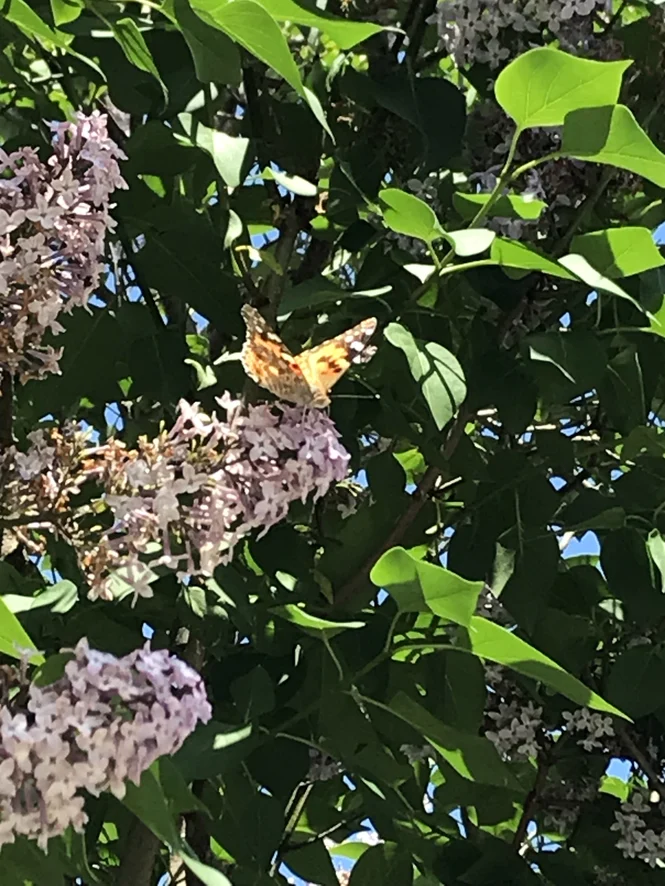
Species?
Vanessa cardui
